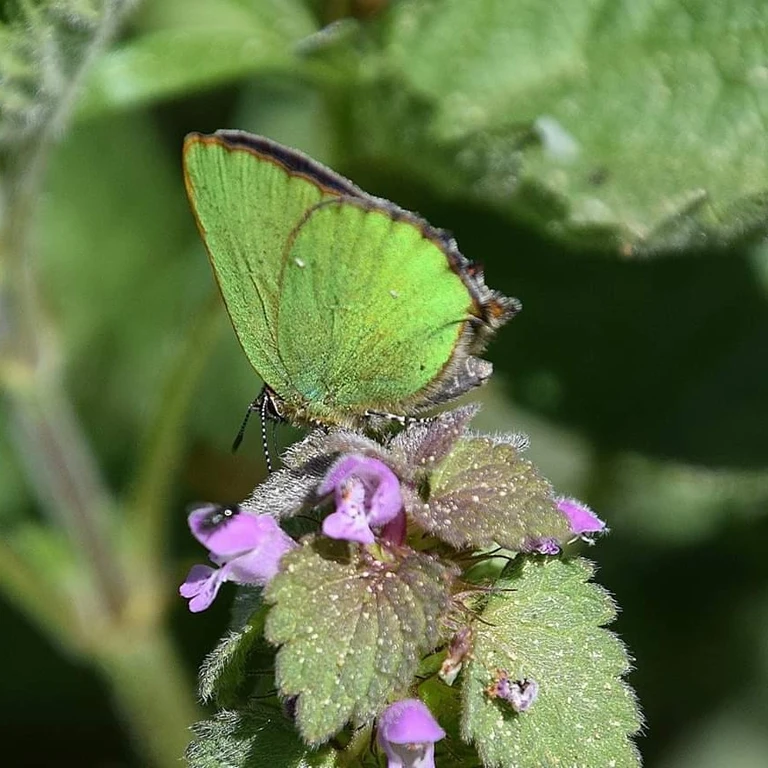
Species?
Callophrys rubi
